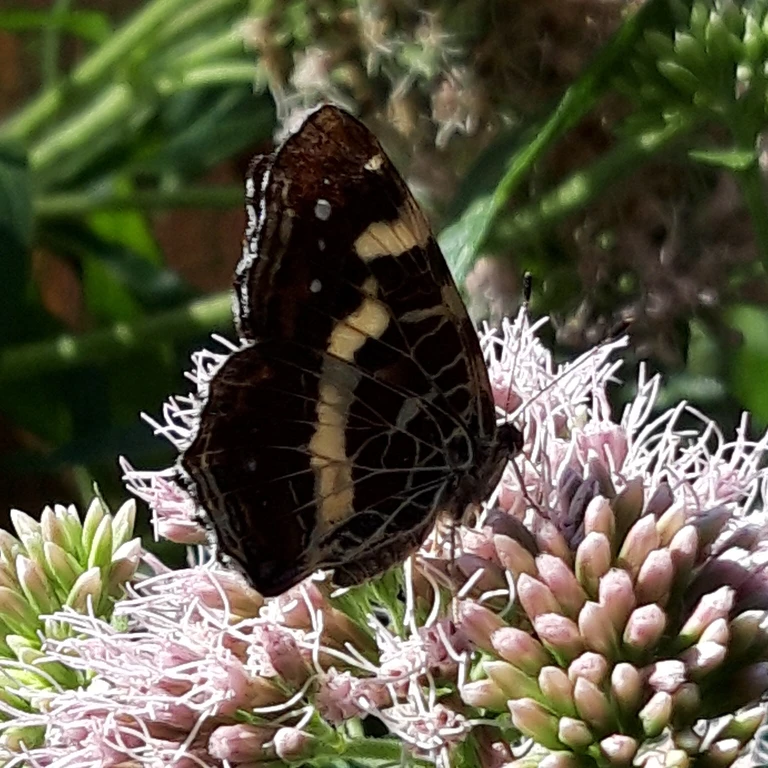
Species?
Araschnia levana
